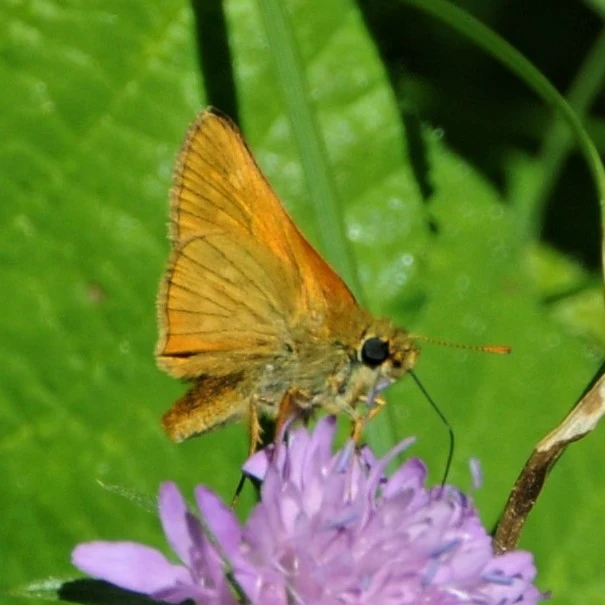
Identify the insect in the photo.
Ochlodes sylvanus (also Ochlodes venata)
